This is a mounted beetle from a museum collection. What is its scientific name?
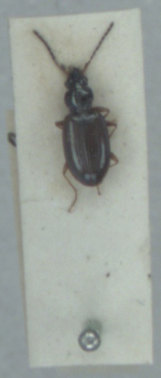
Bembidion deletum
